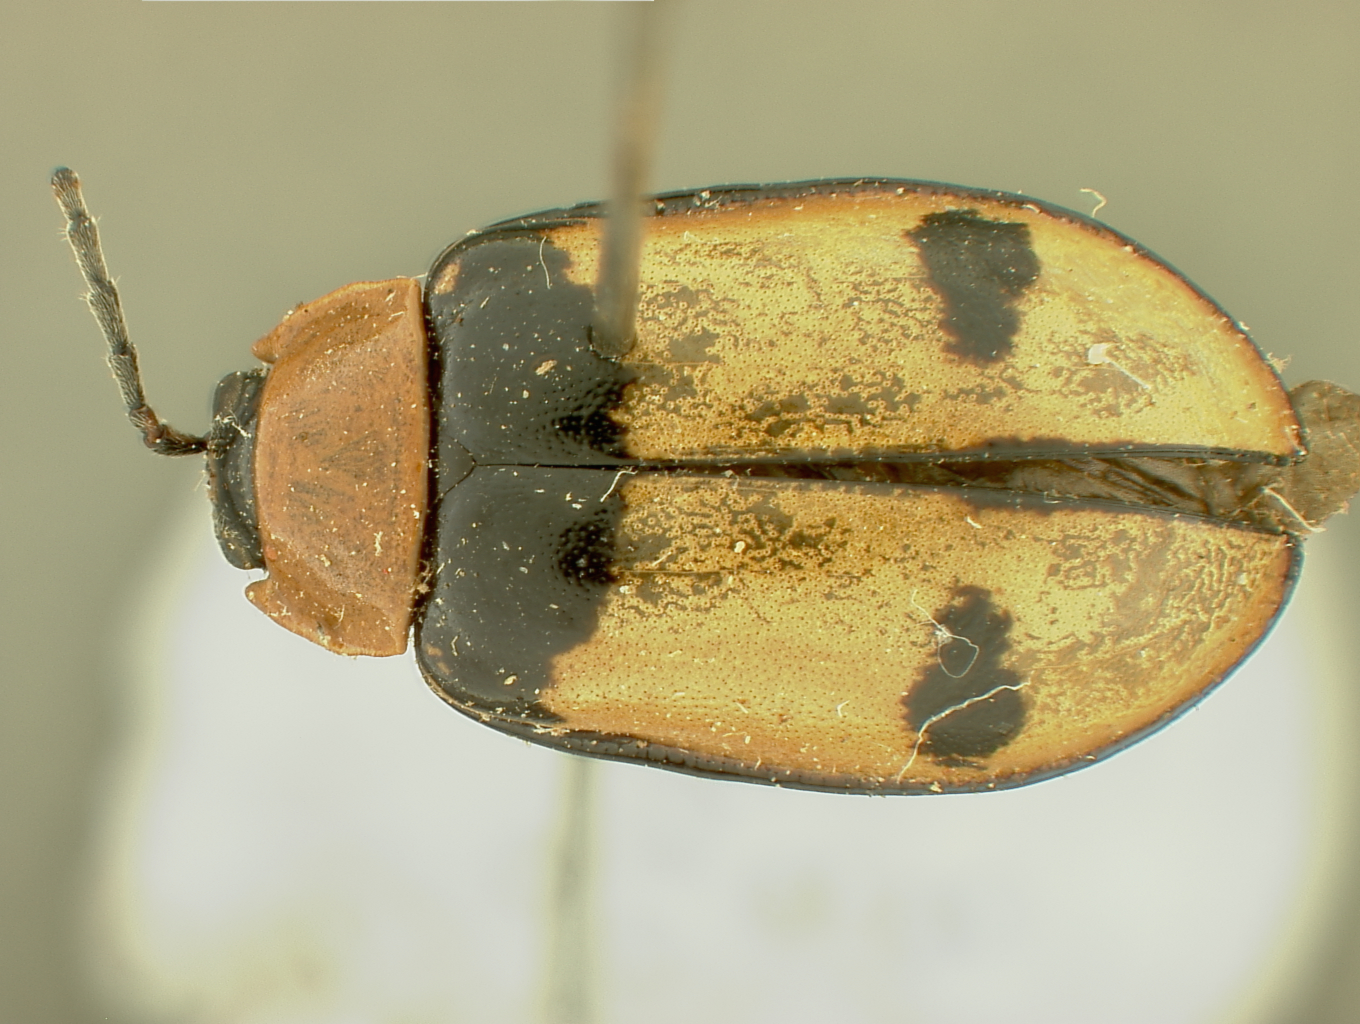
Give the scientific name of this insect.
Asphaera magistralis
